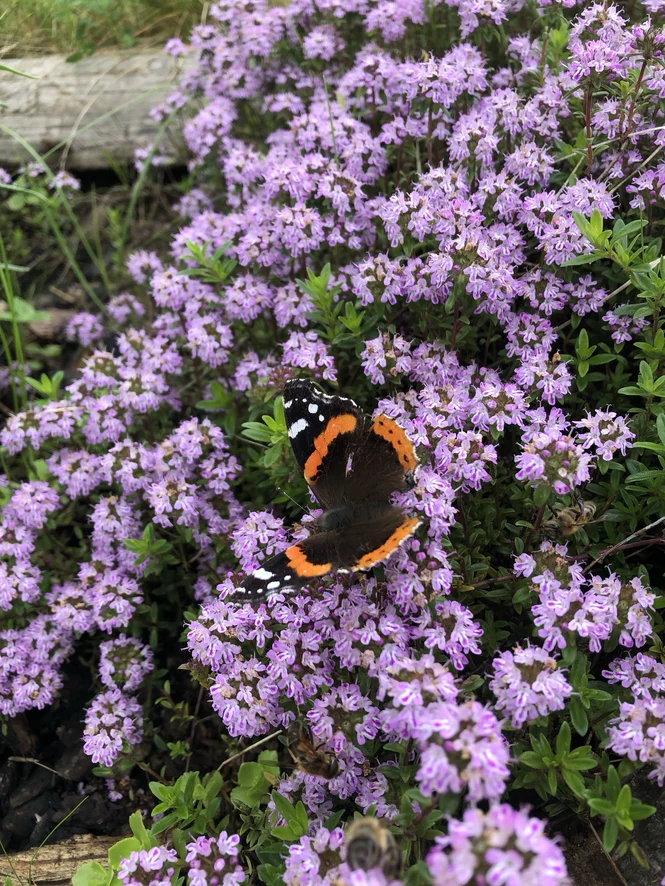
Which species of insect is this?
Vanessa atalanta
